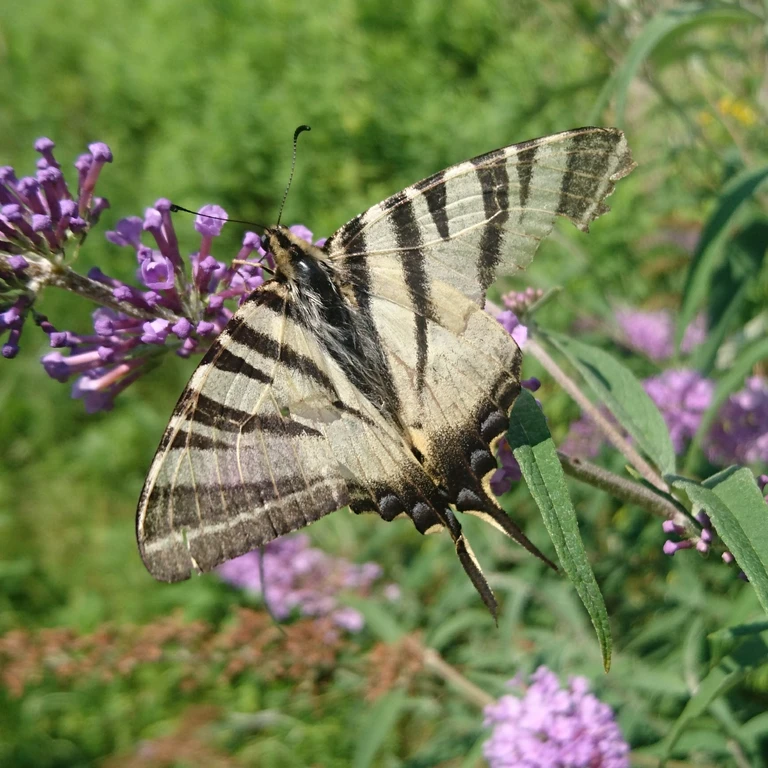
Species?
Iphiclides podalirius
